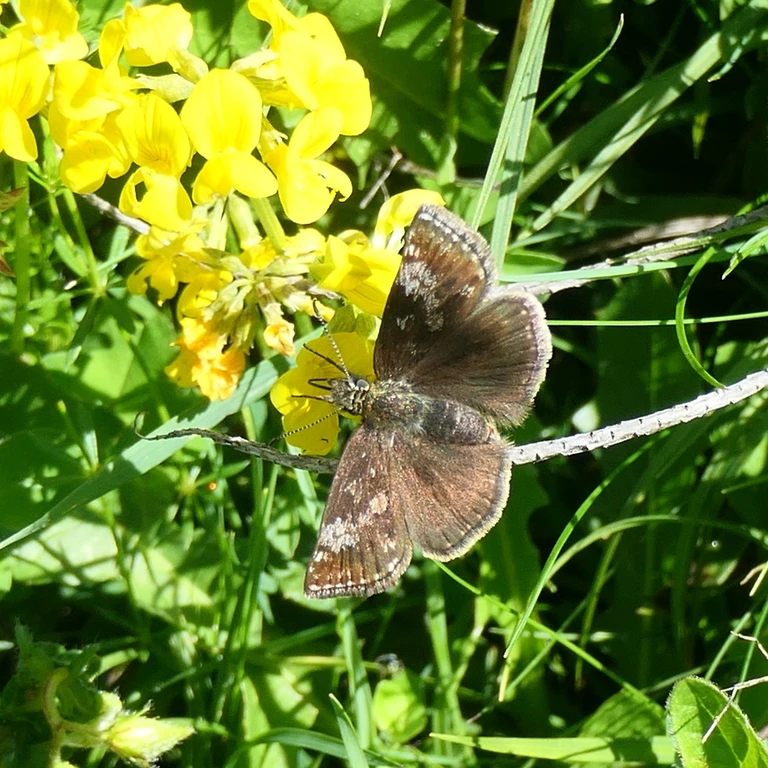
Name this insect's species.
Erynnis tages
